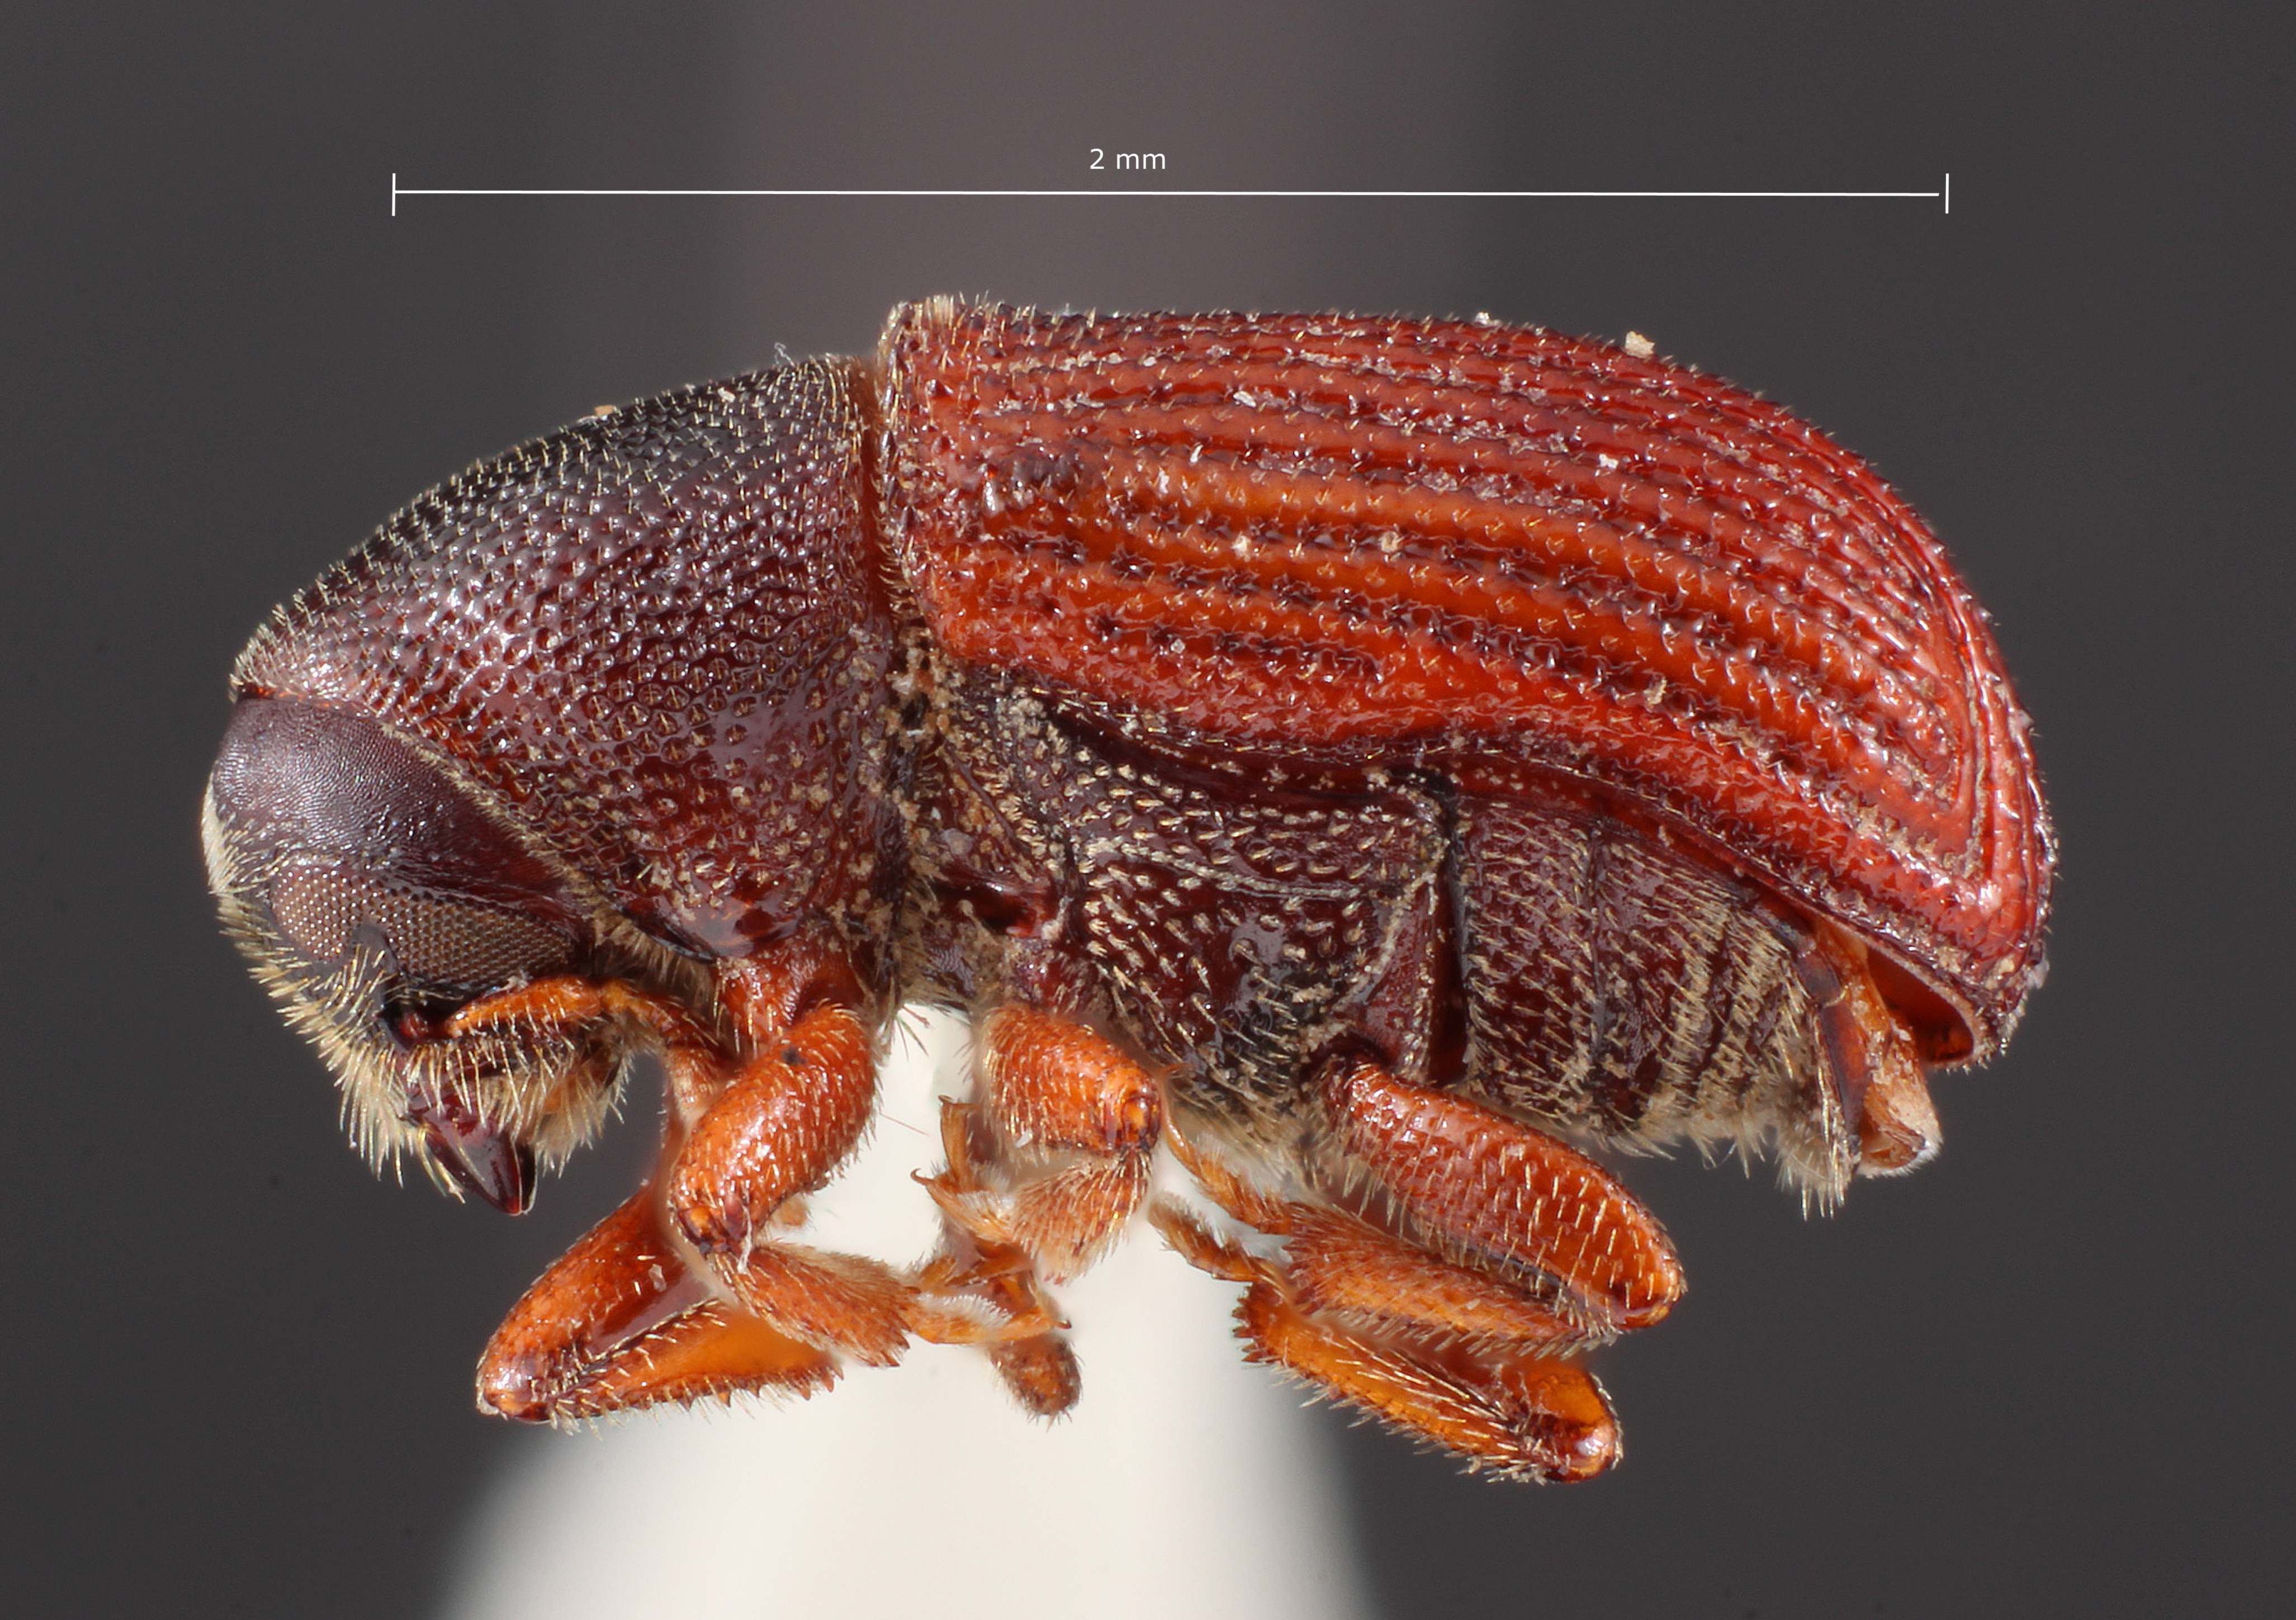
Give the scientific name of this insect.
Phloeosinus splendens
